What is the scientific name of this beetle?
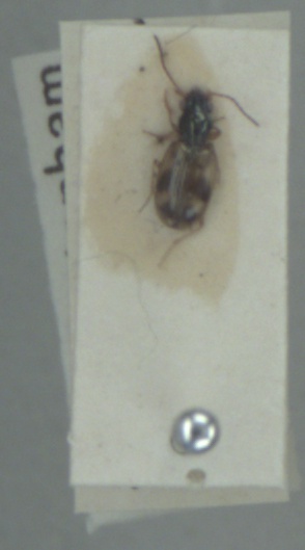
Bembidion articulatum
